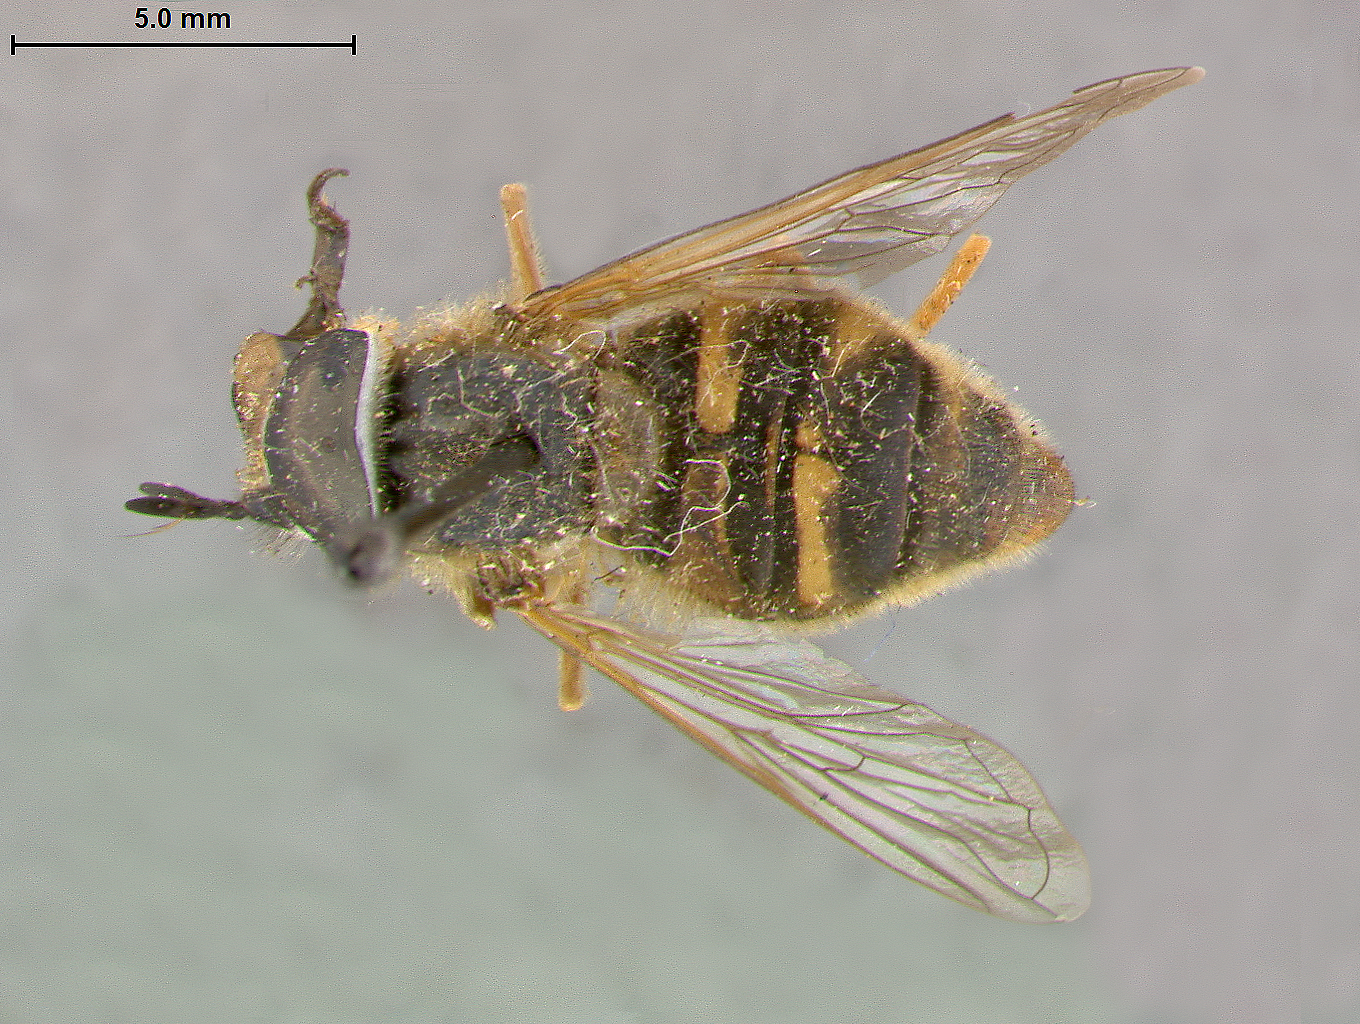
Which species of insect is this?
Chrysotoxum fratellum
